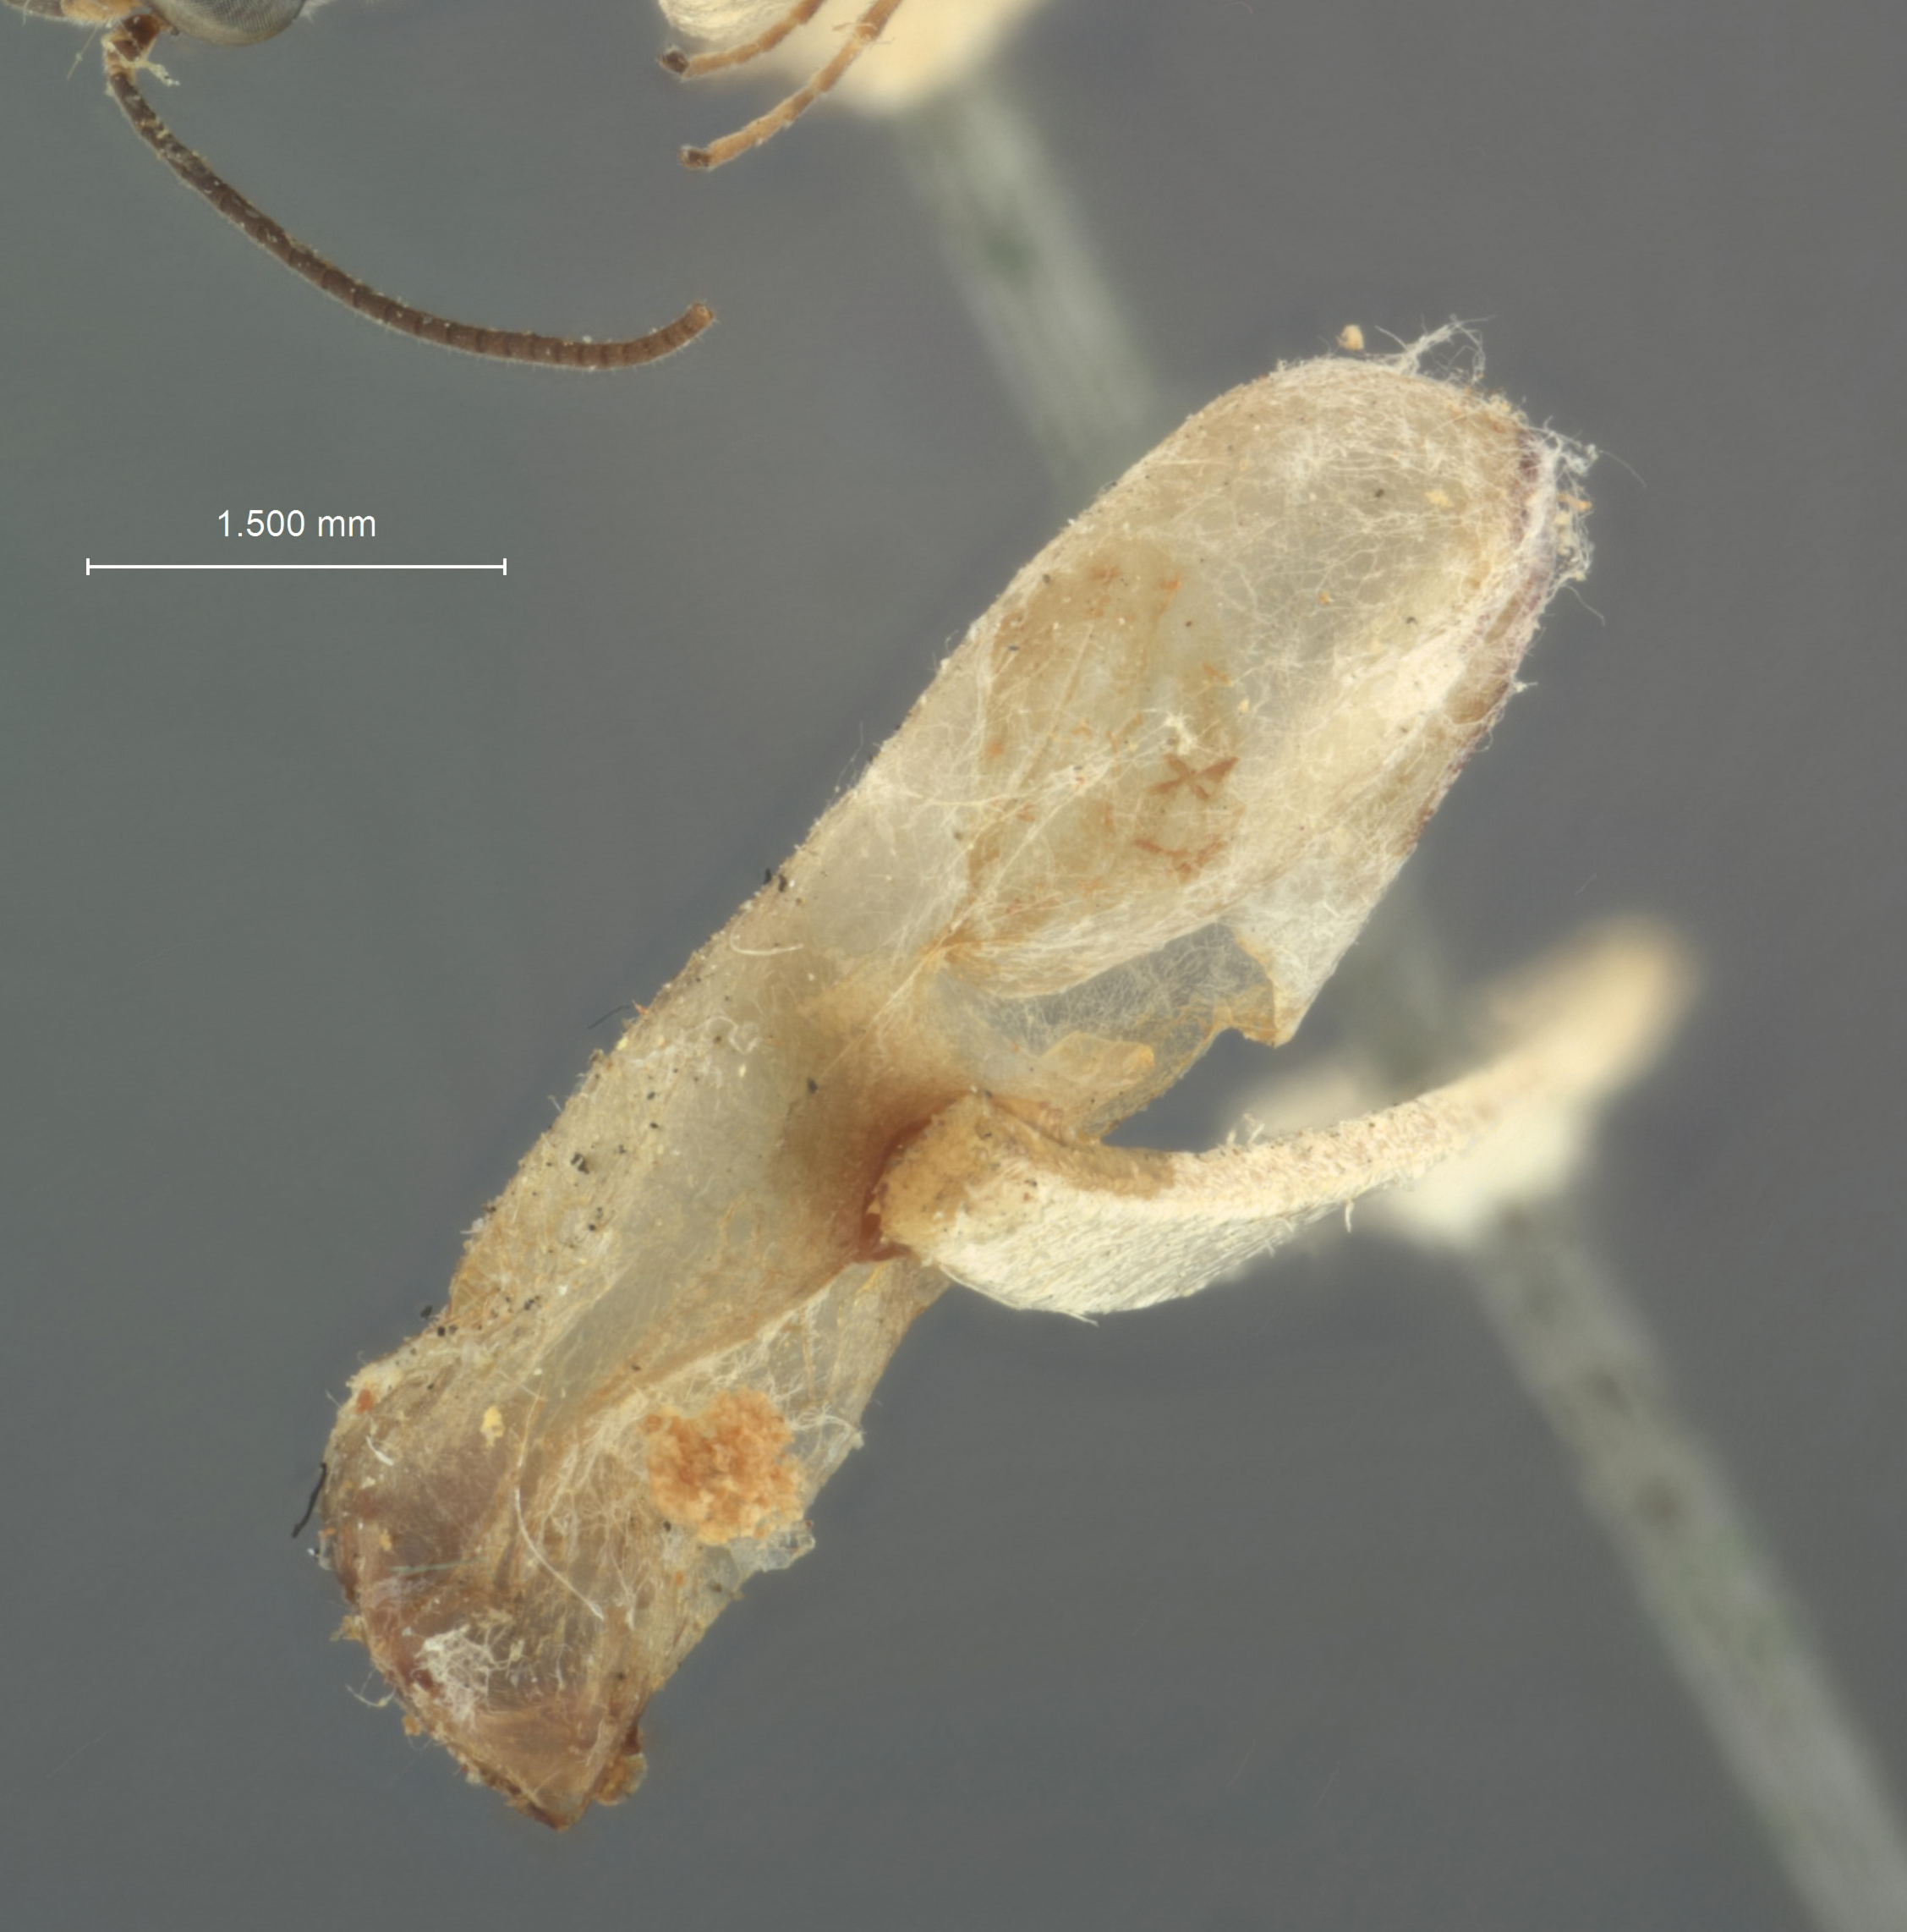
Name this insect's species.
Limneria euurae
